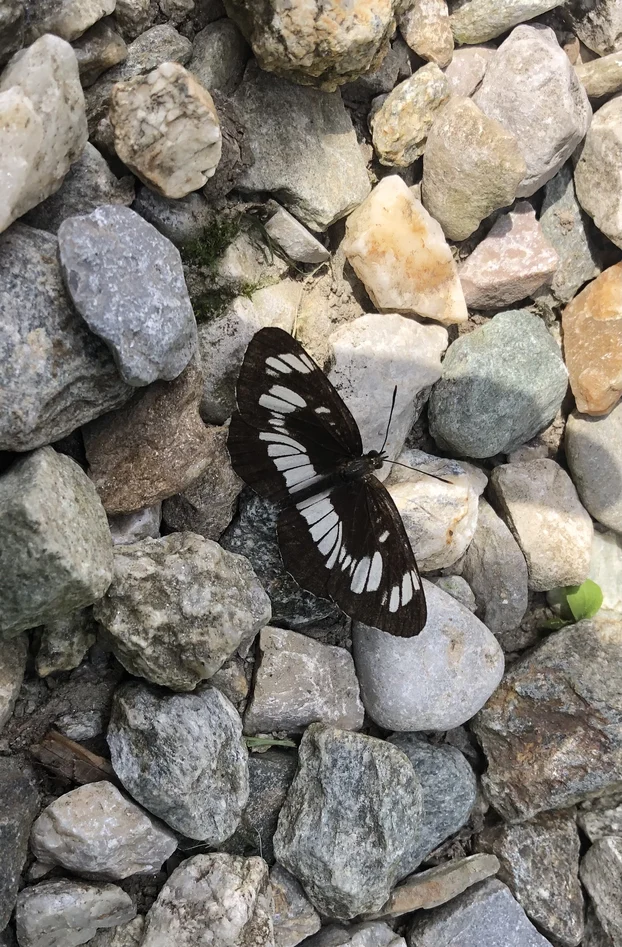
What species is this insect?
Neptis rivularis
